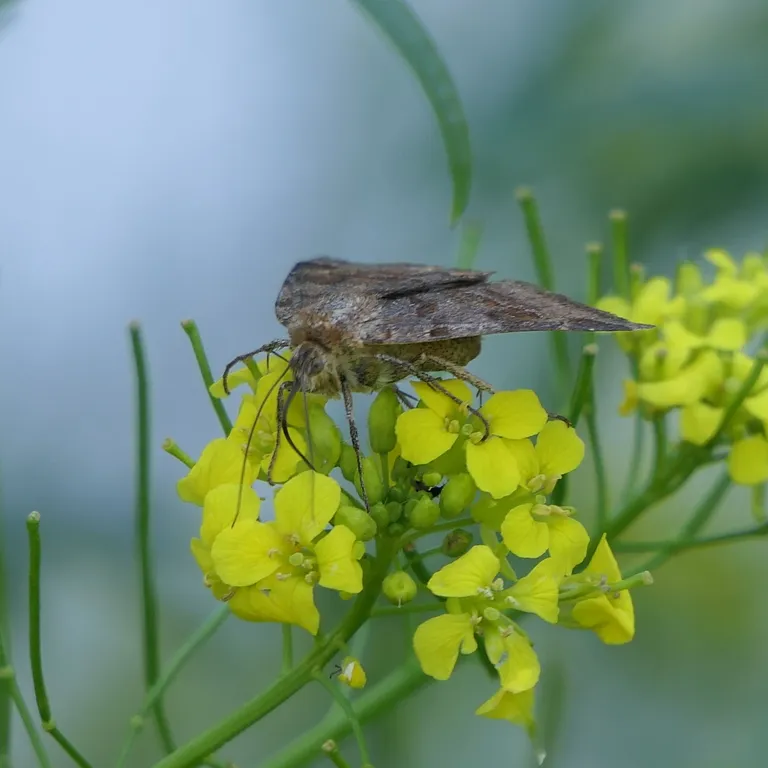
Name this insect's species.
Euclidia glyphica
